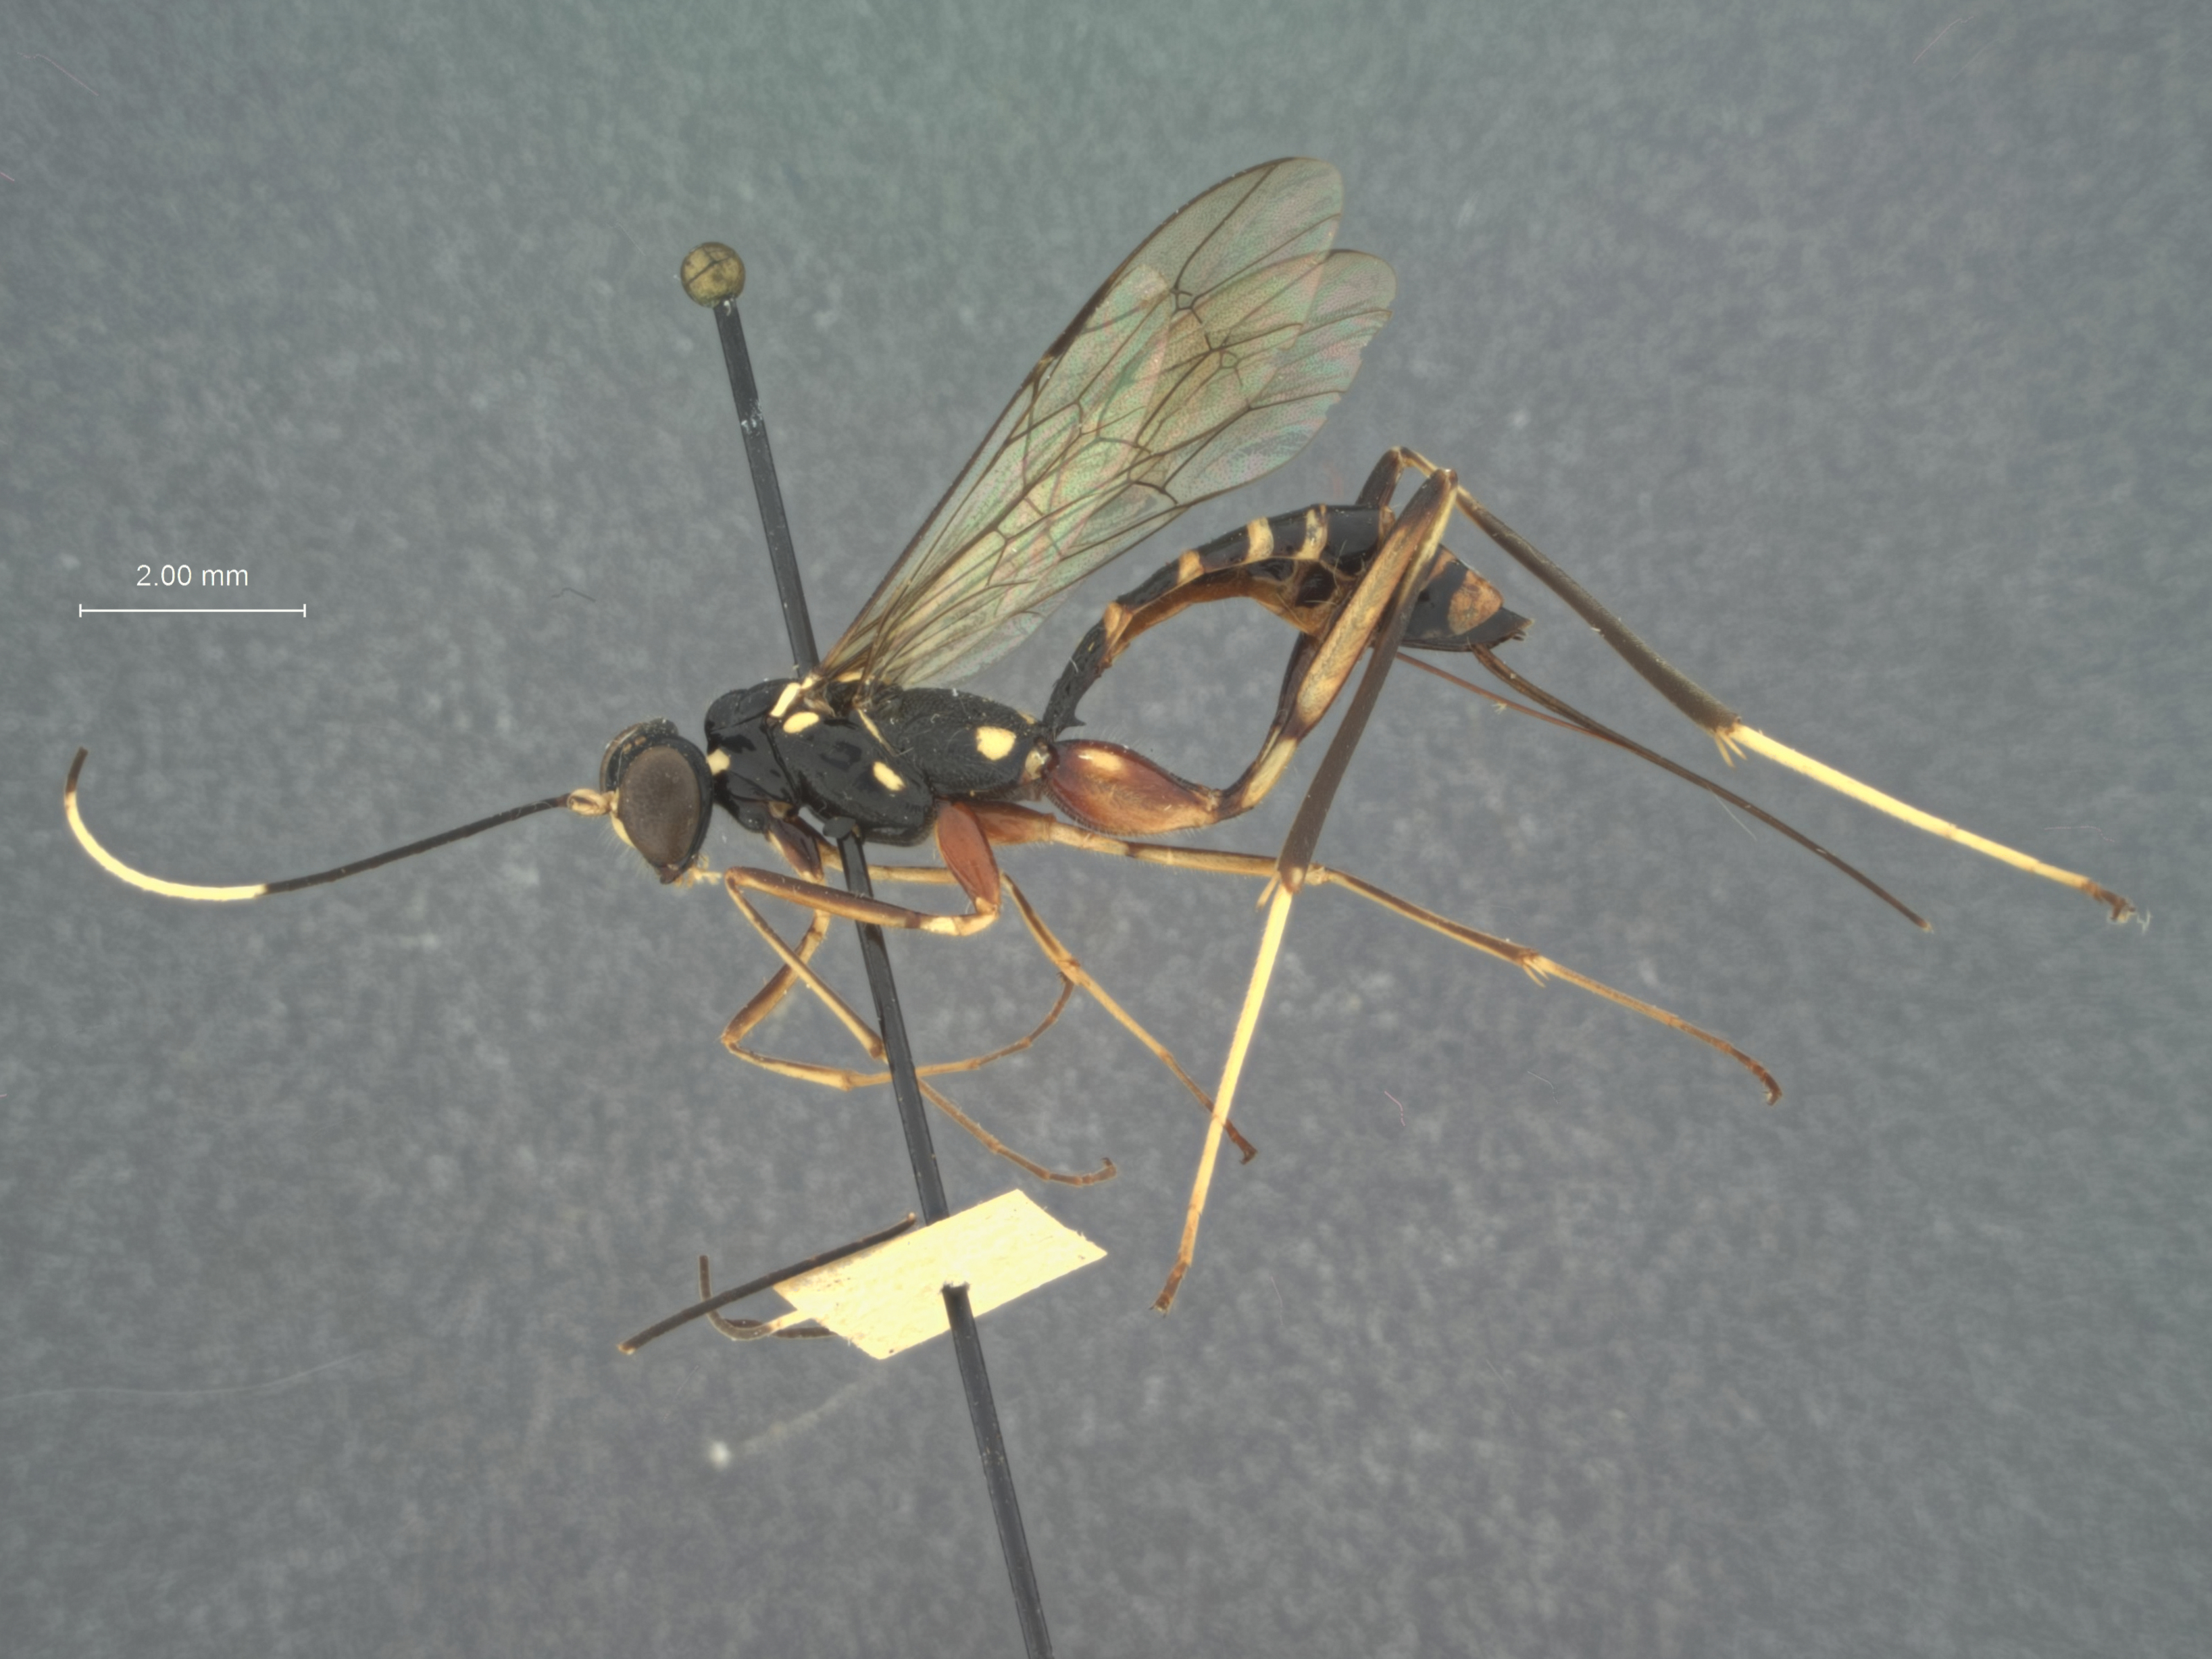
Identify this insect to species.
Eugalta lunata
